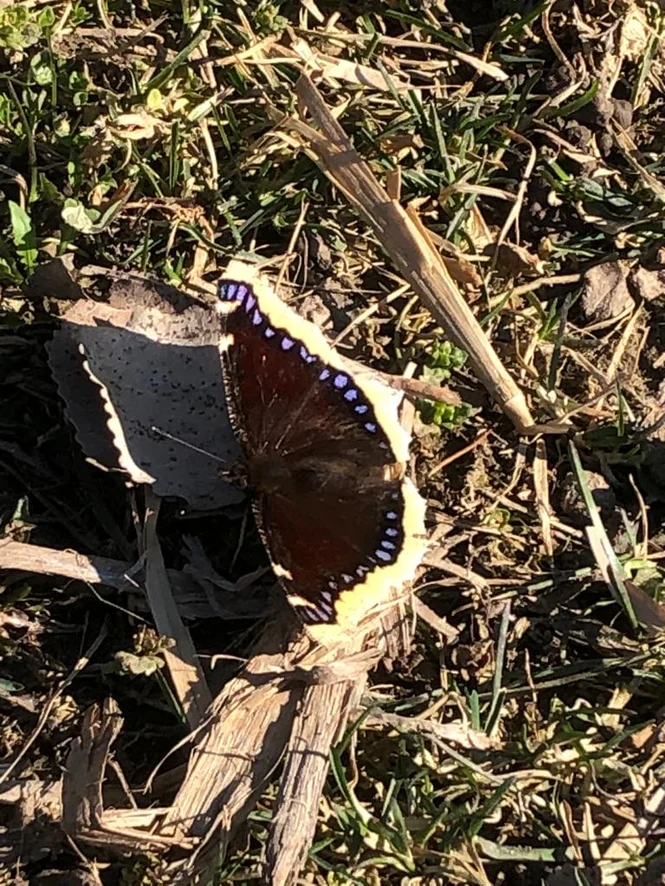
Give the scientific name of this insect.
Nymphalis antiopa
